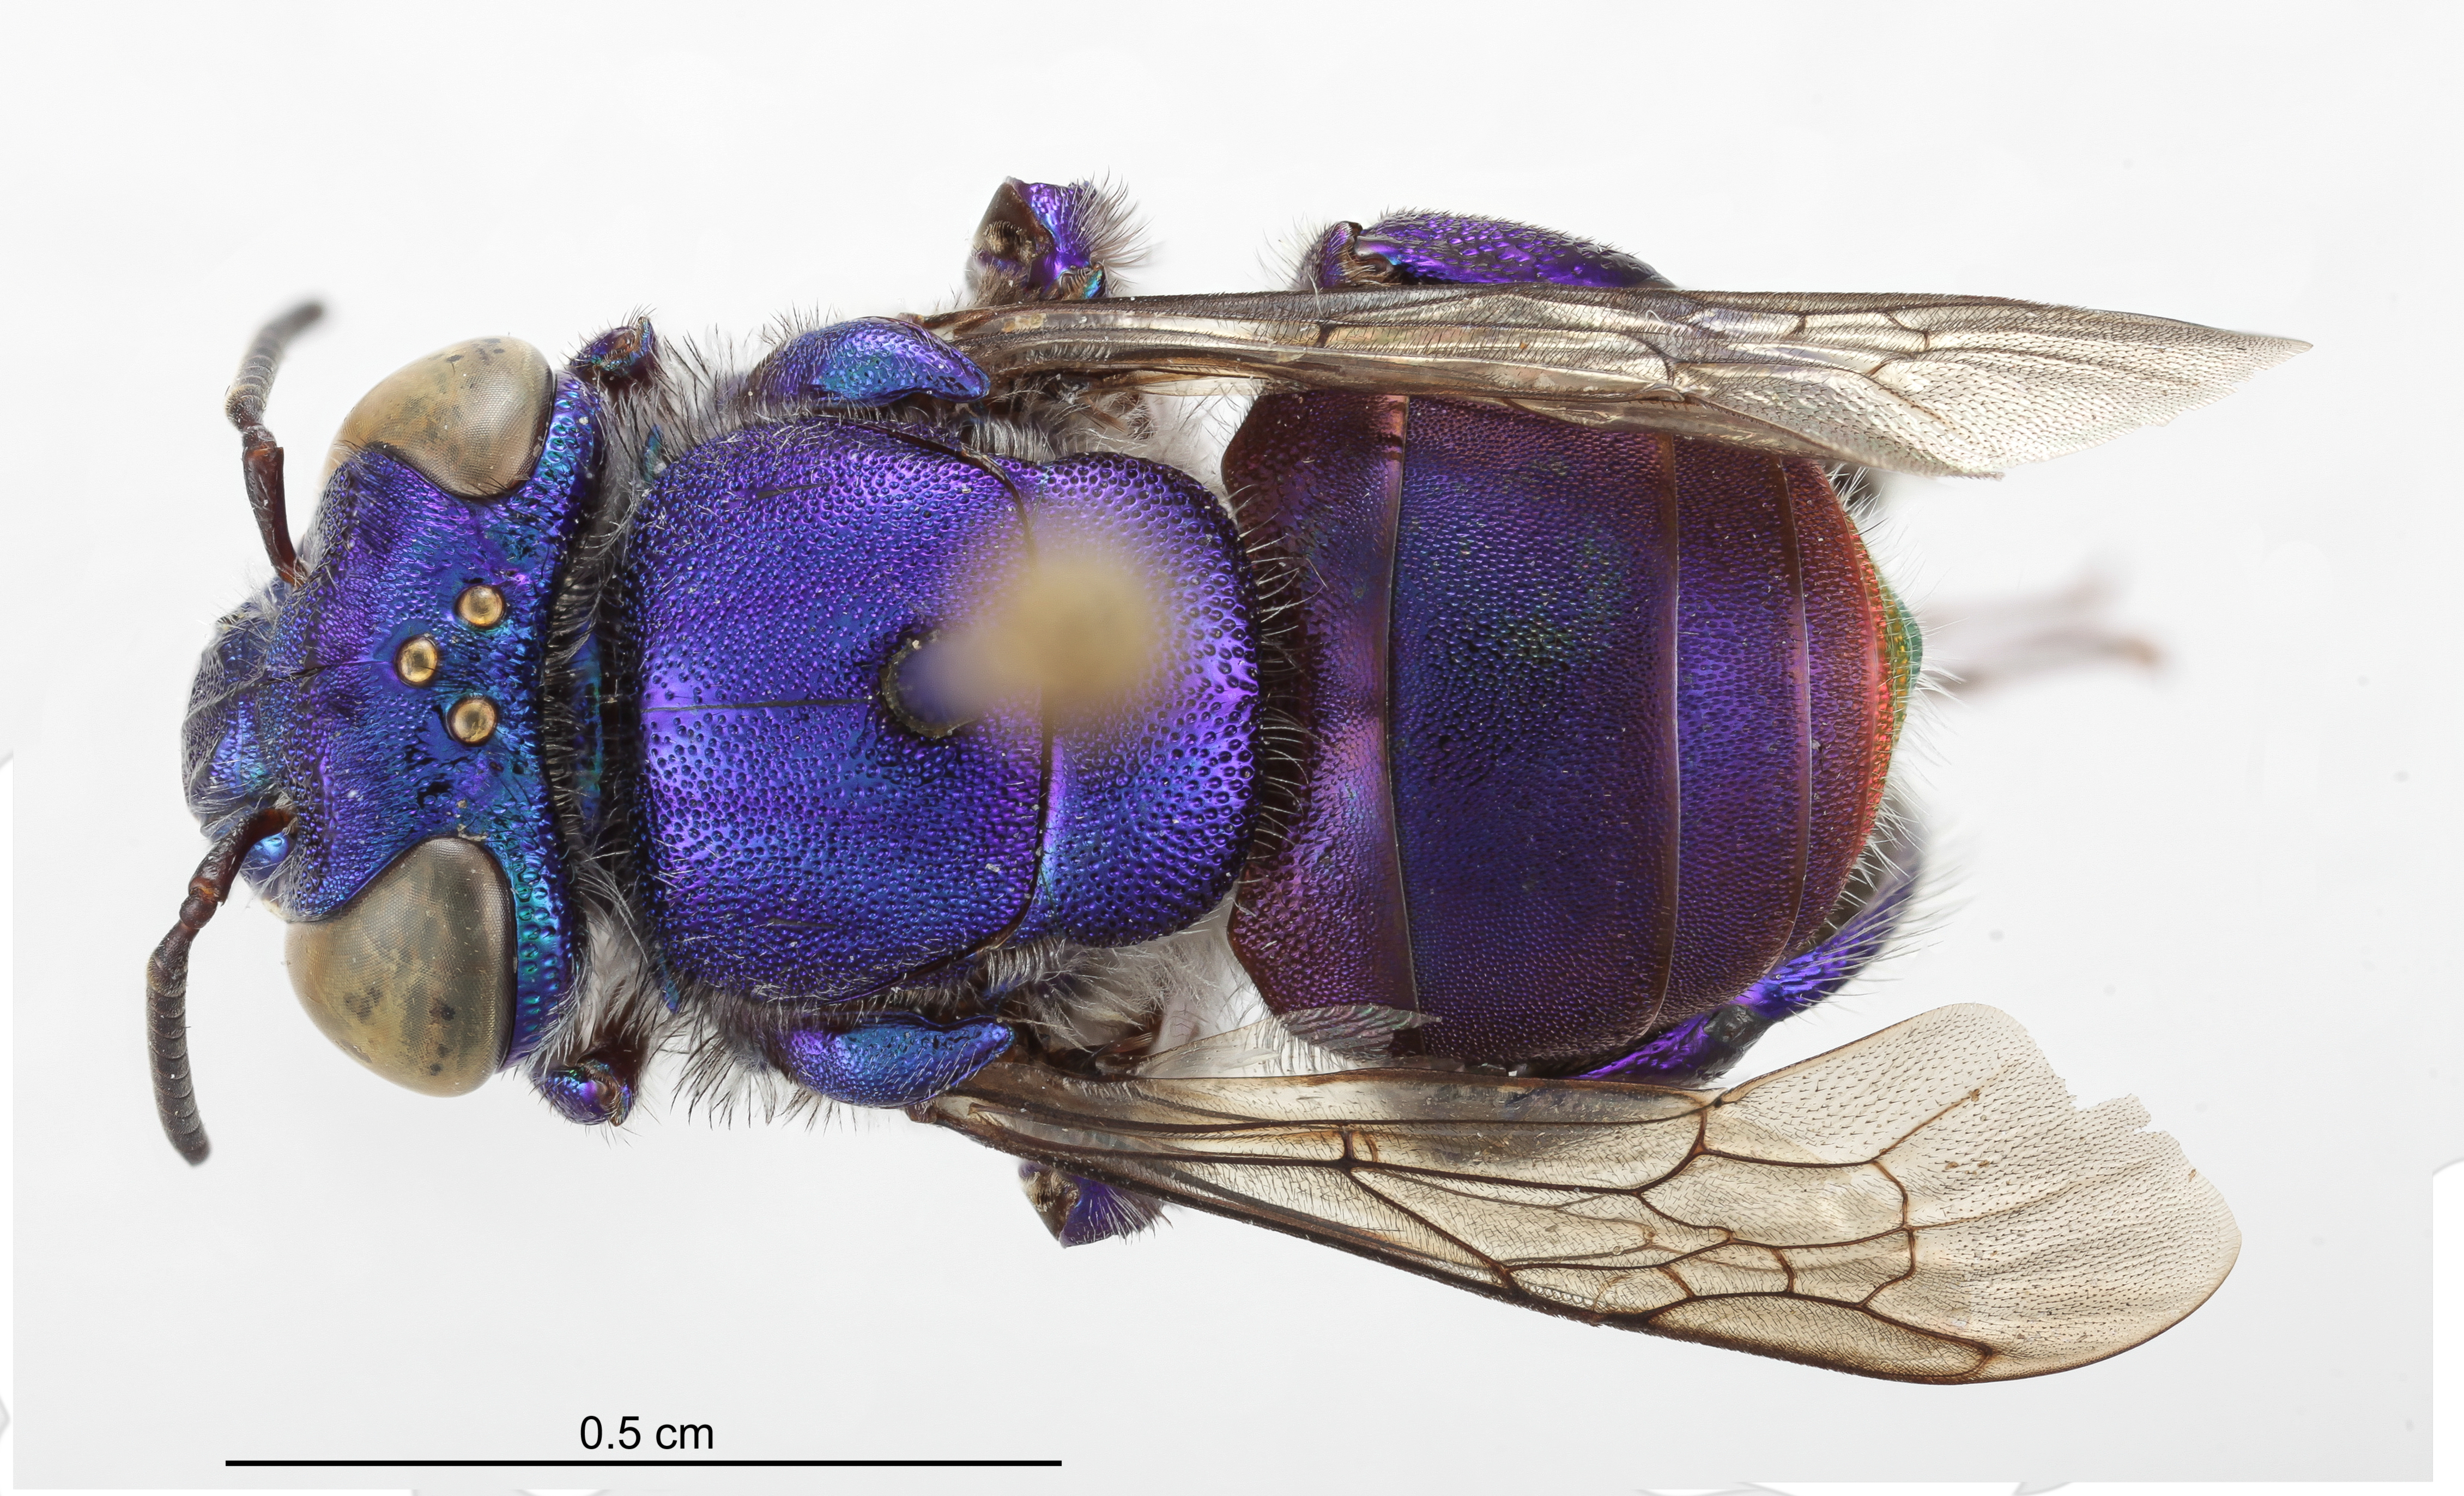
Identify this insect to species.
Euglossa irisa
